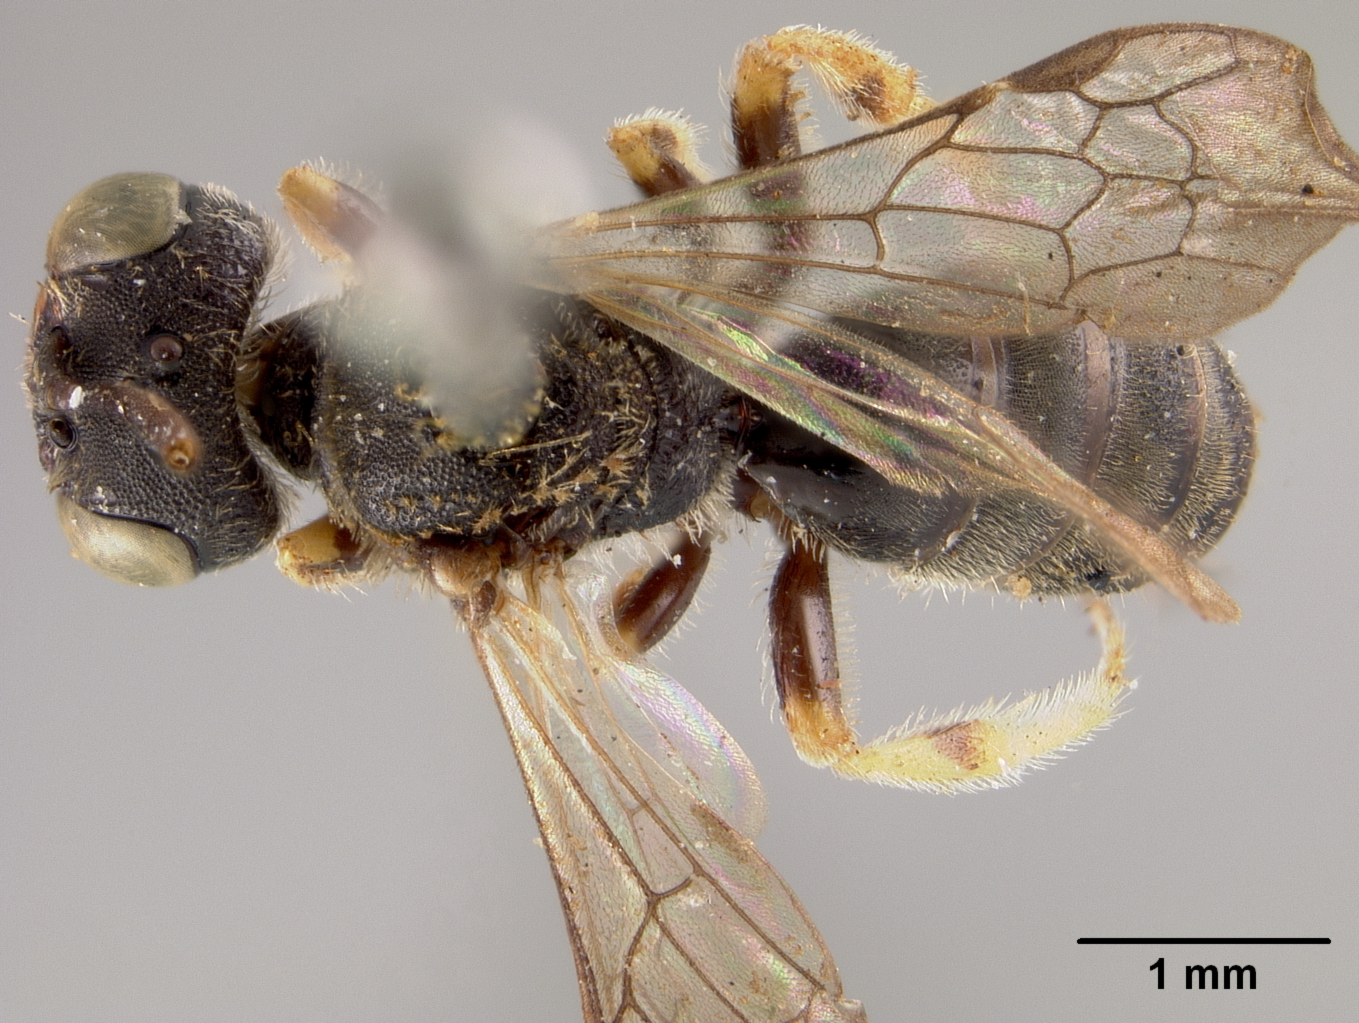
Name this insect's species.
Calliopsis citripes
